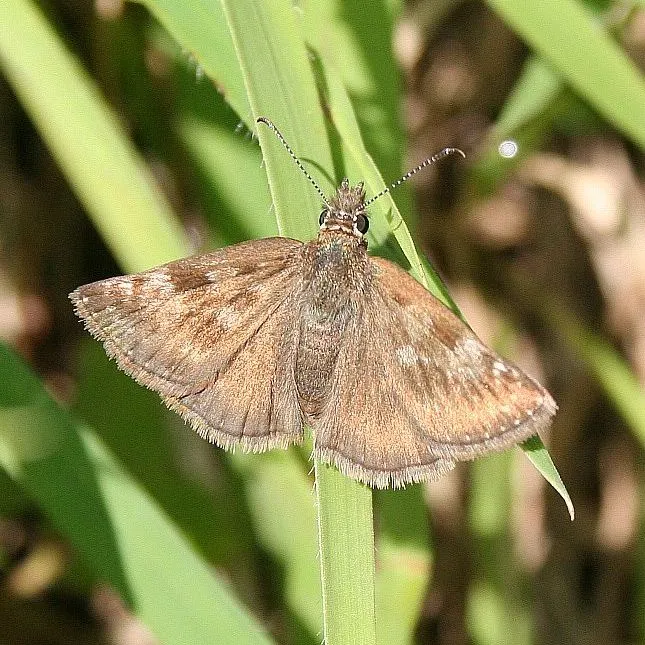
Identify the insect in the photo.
Erynnis tages
